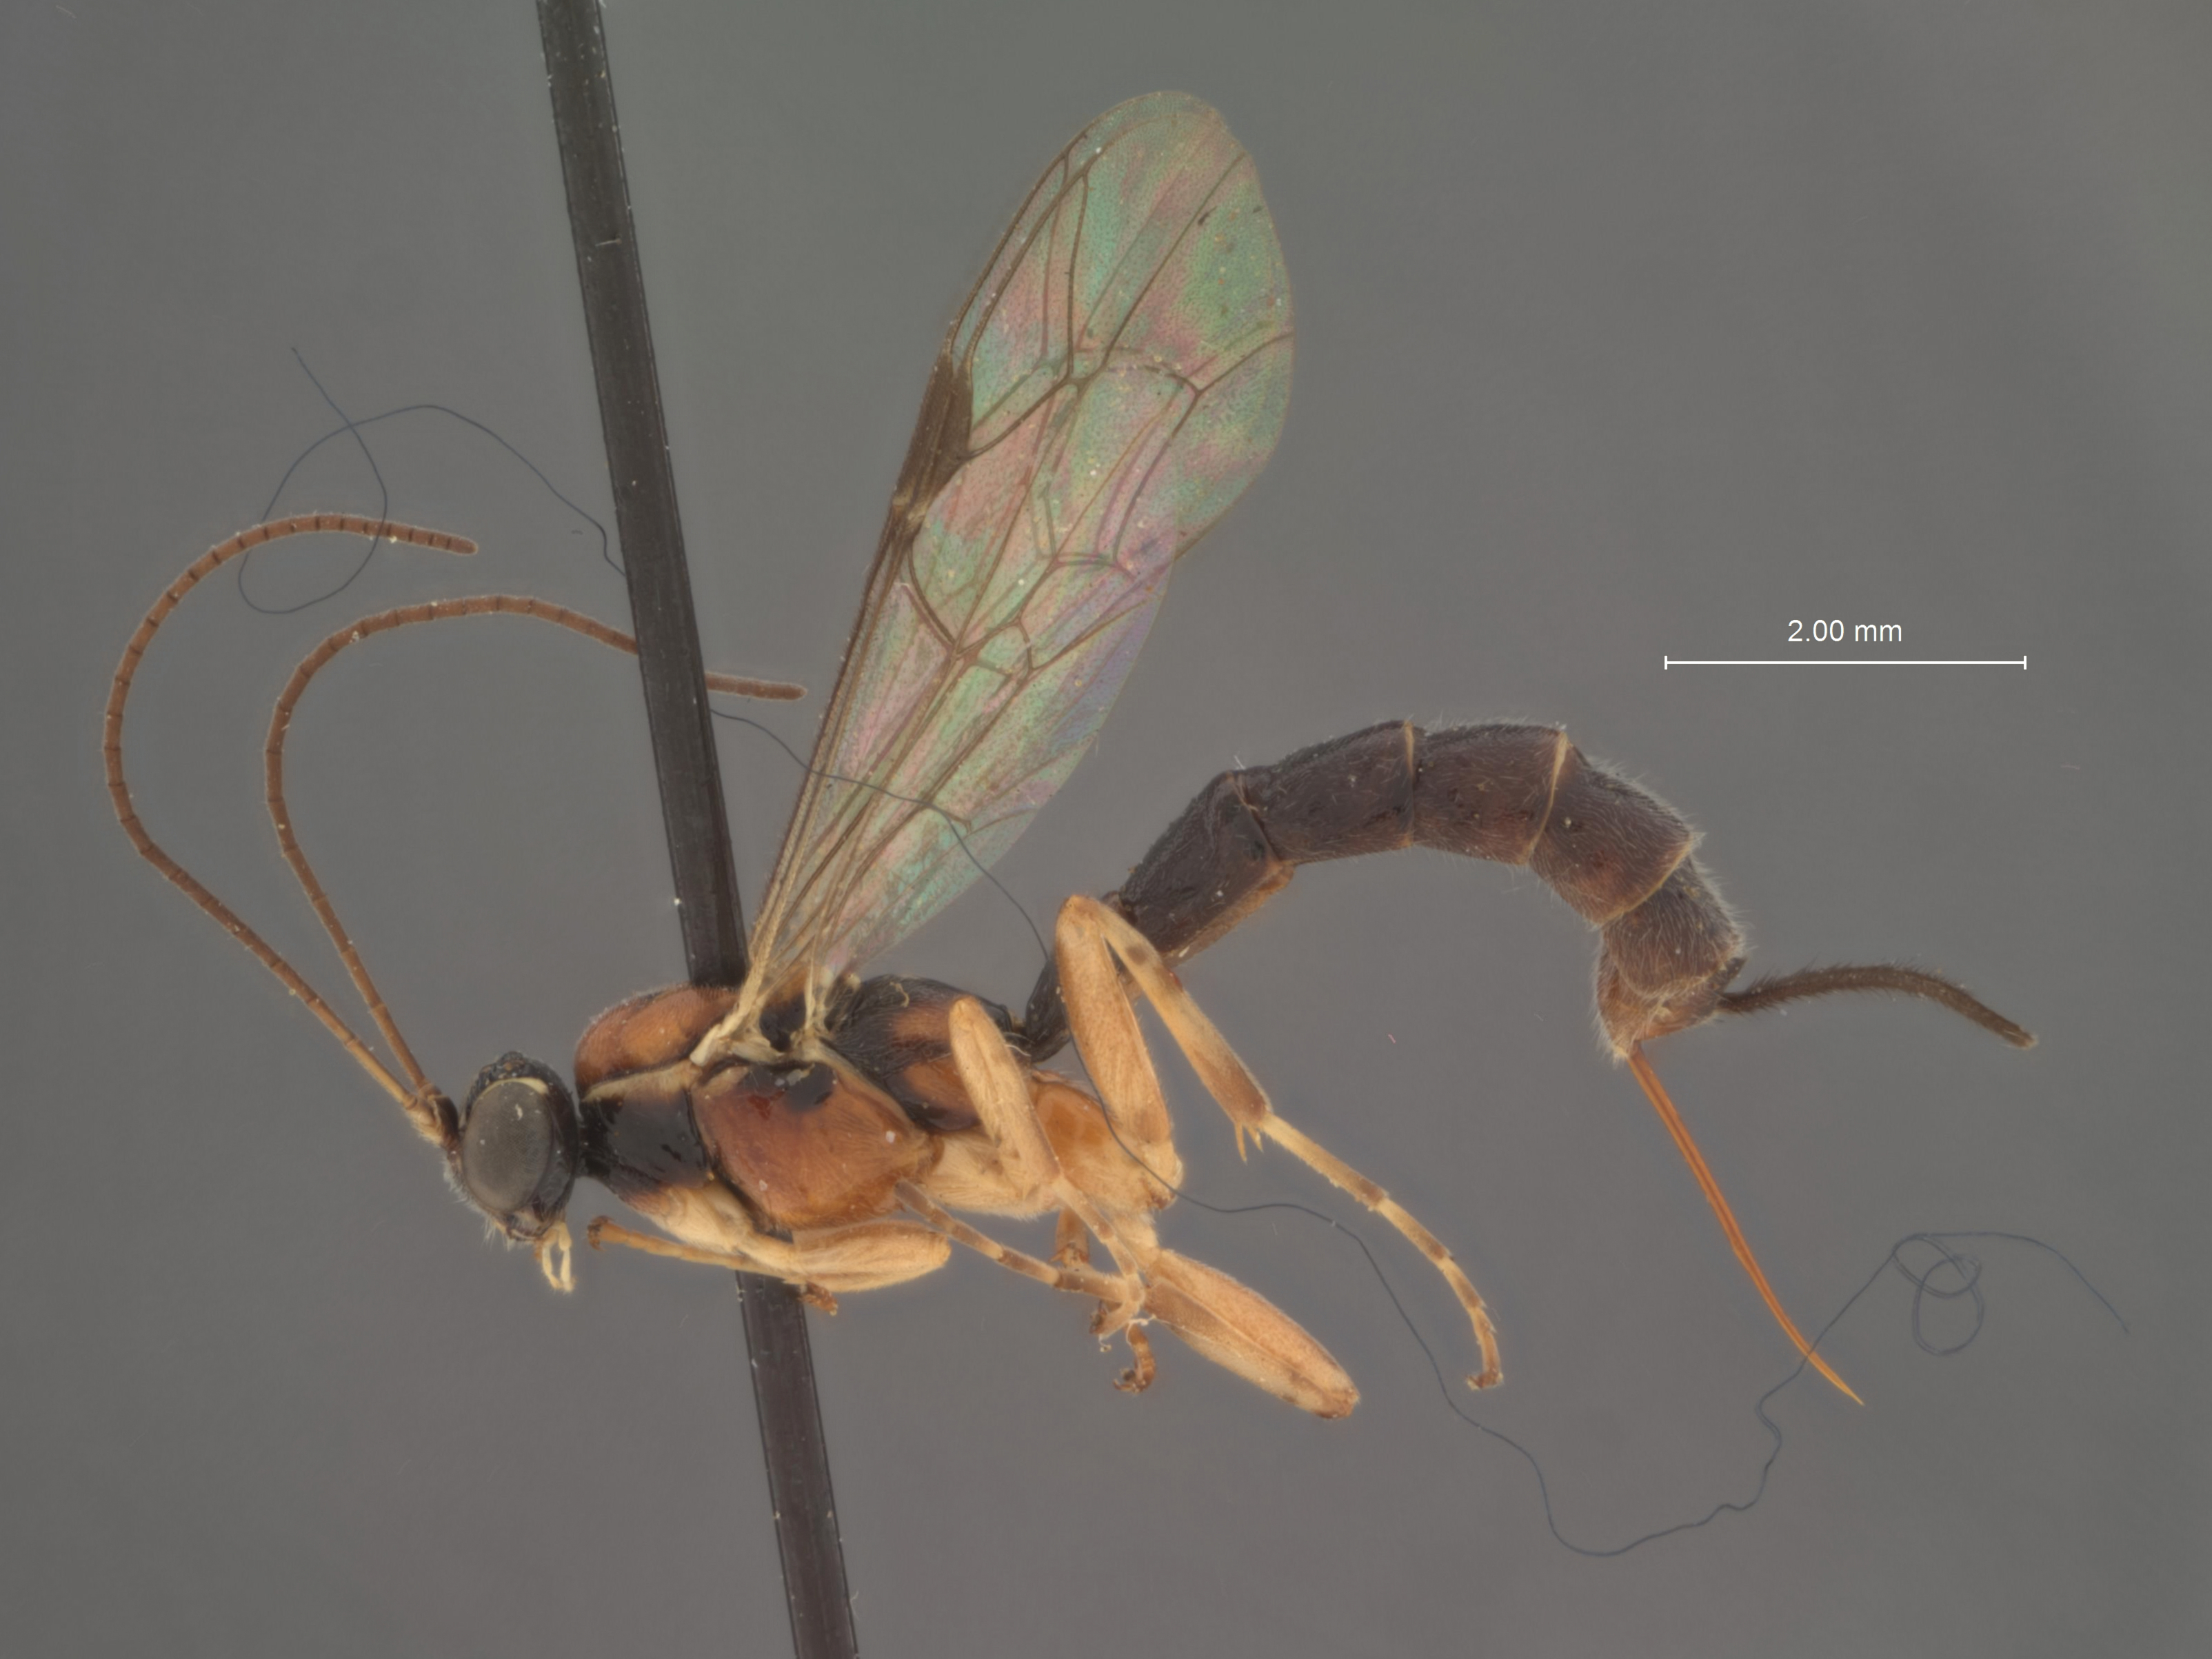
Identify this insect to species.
Clistopyga manni
